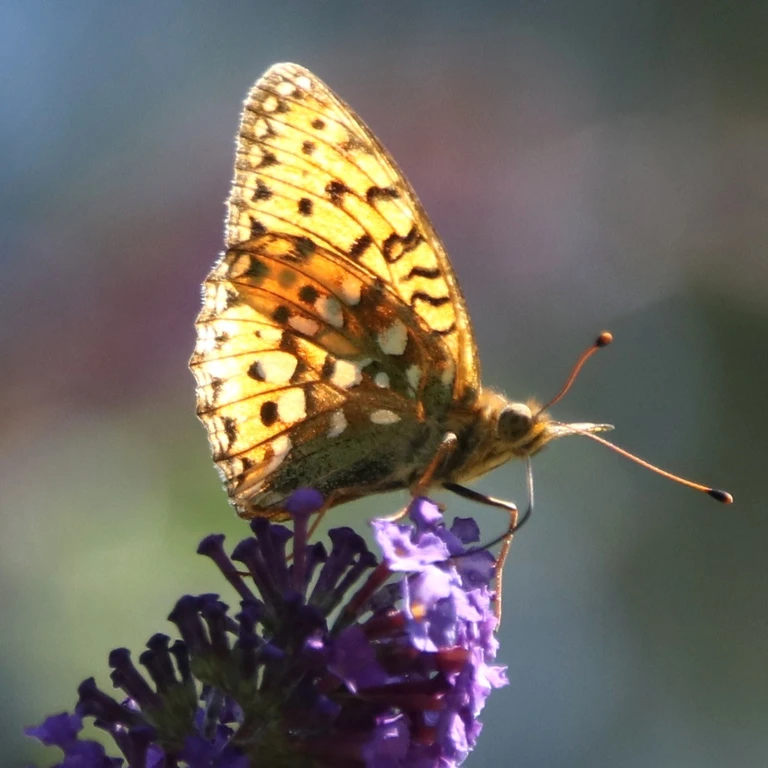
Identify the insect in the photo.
Speyeria aglaja
